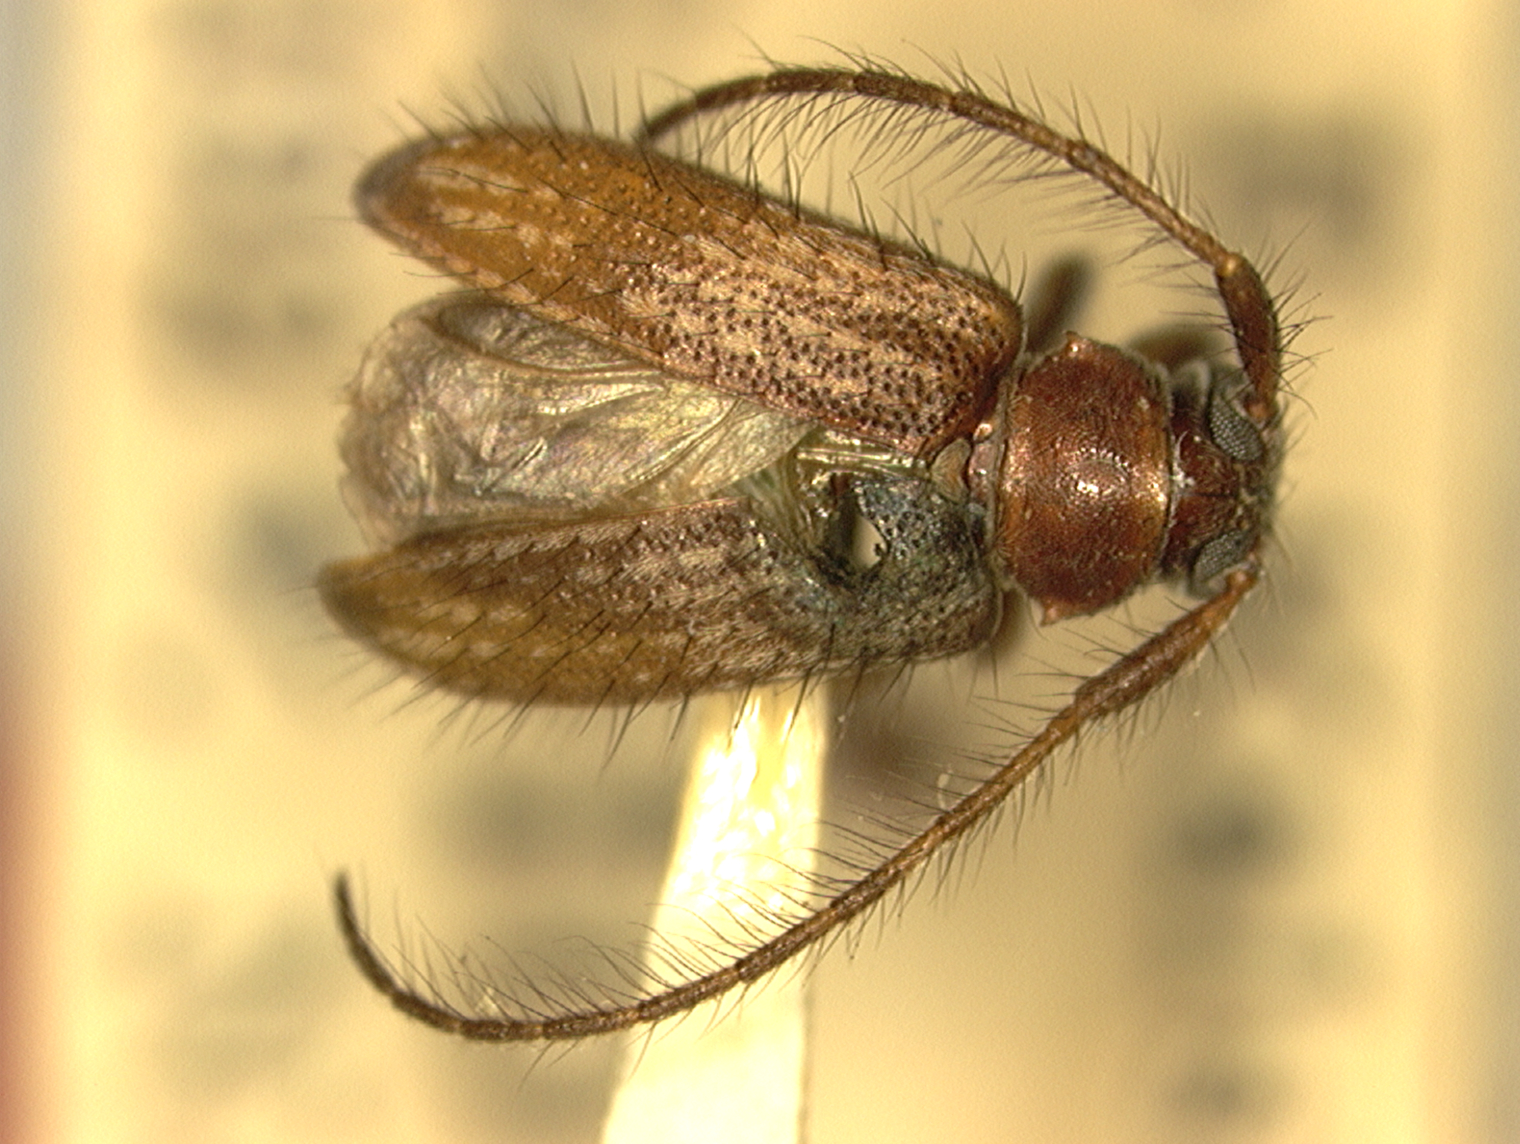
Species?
Exocentrus bauhiniae
